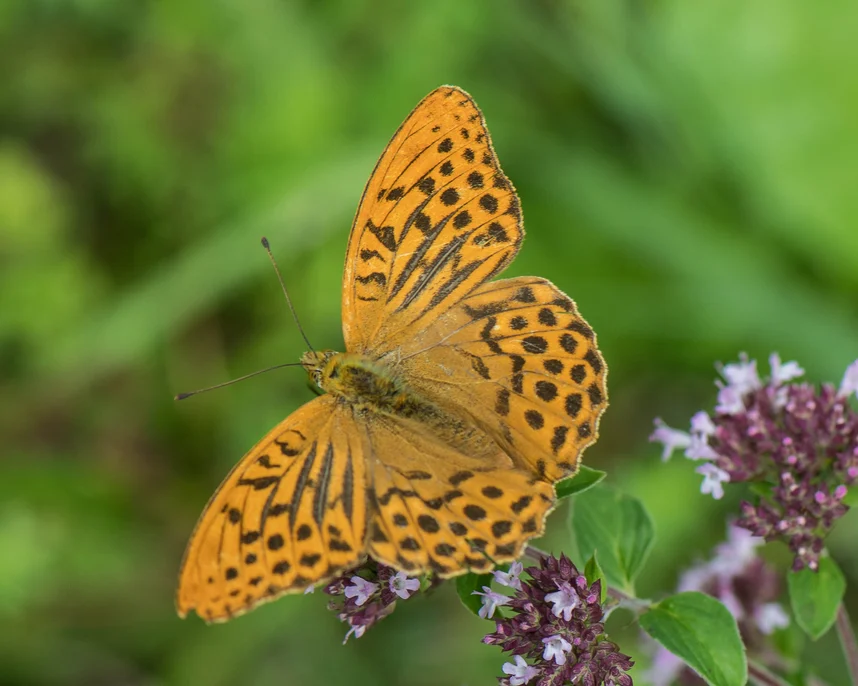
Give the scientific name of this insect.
Argynnis paphia
